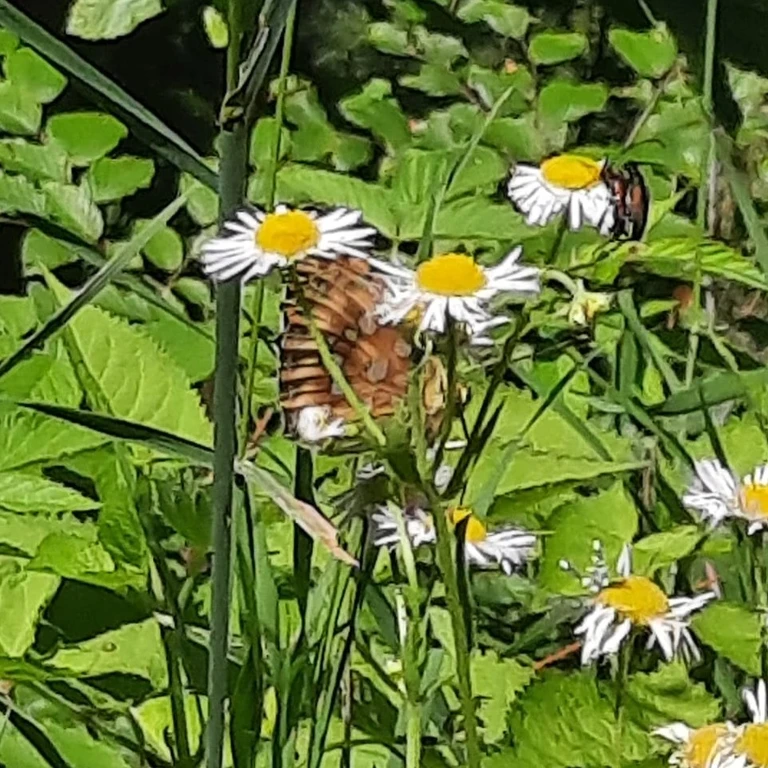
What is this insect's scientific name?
Brenthis daphne
